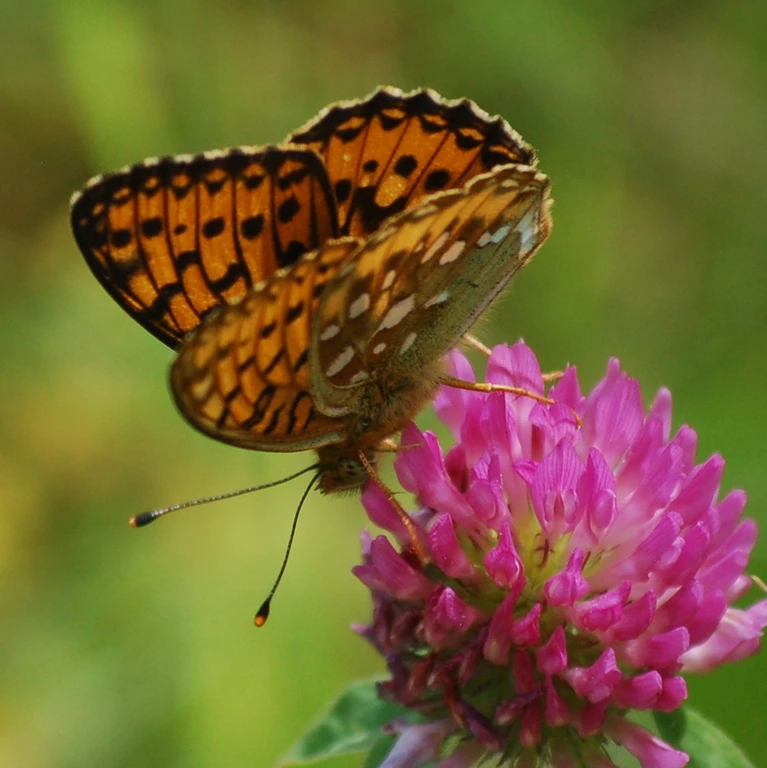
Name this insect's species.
Speyeria aglaja
